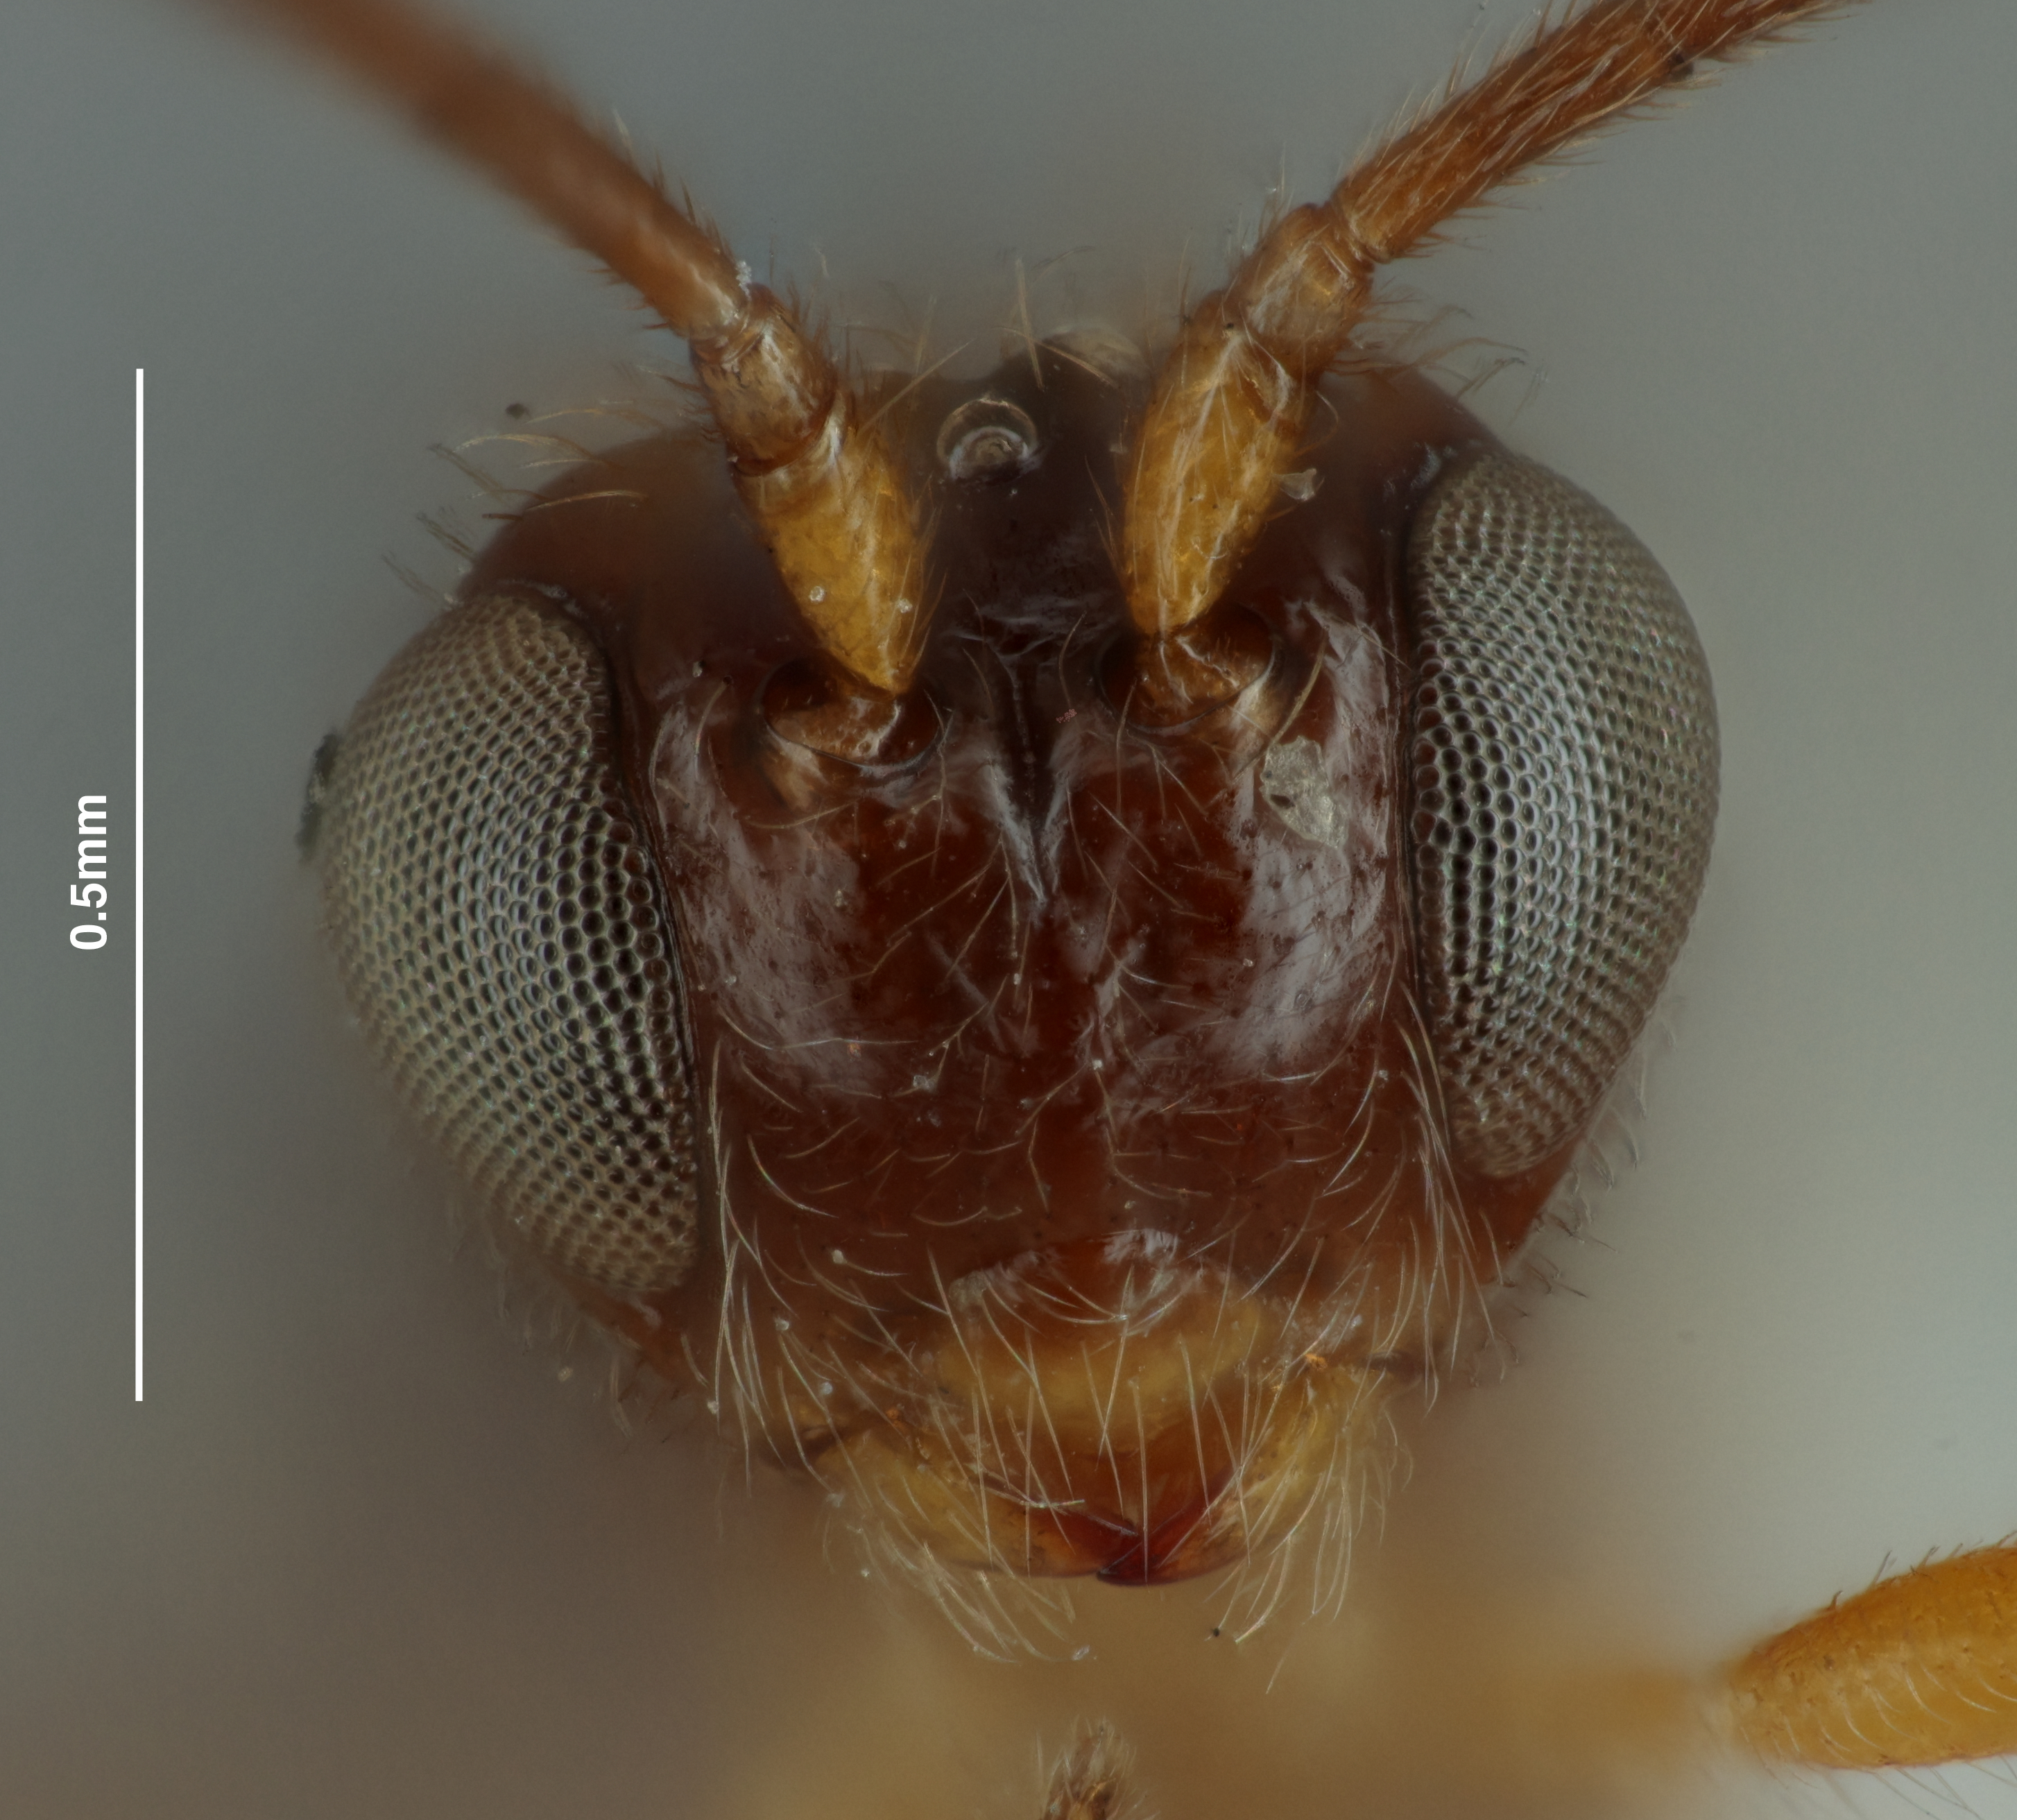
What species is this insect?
Biosteres violaceae
